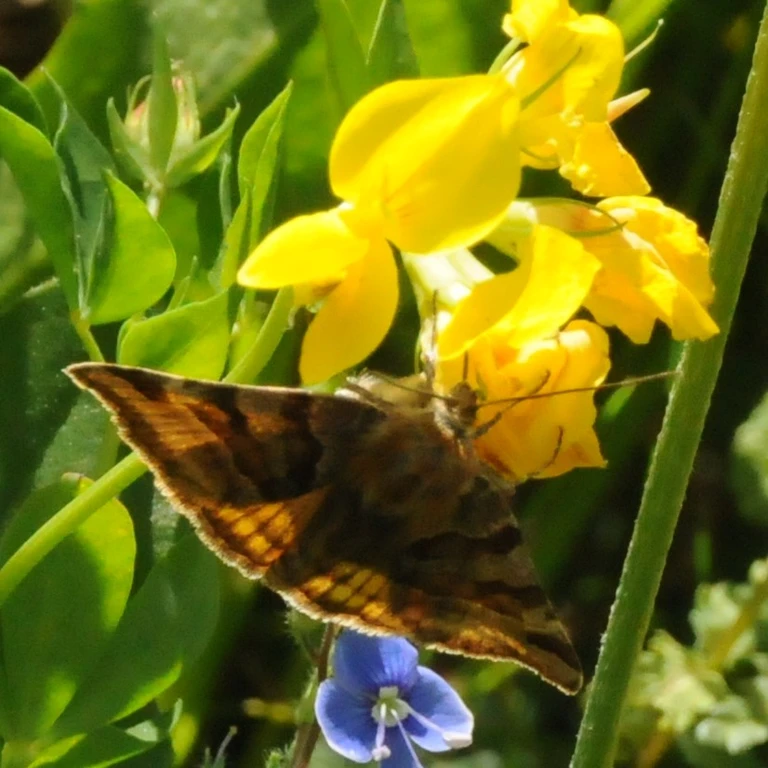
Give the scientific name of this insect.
Euclidia glyphica
